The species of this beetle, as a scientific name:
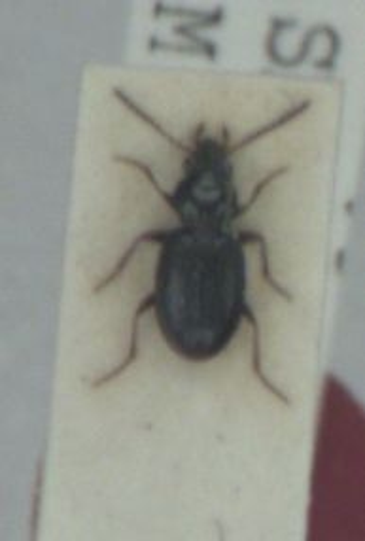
Bembidion schueppelii
